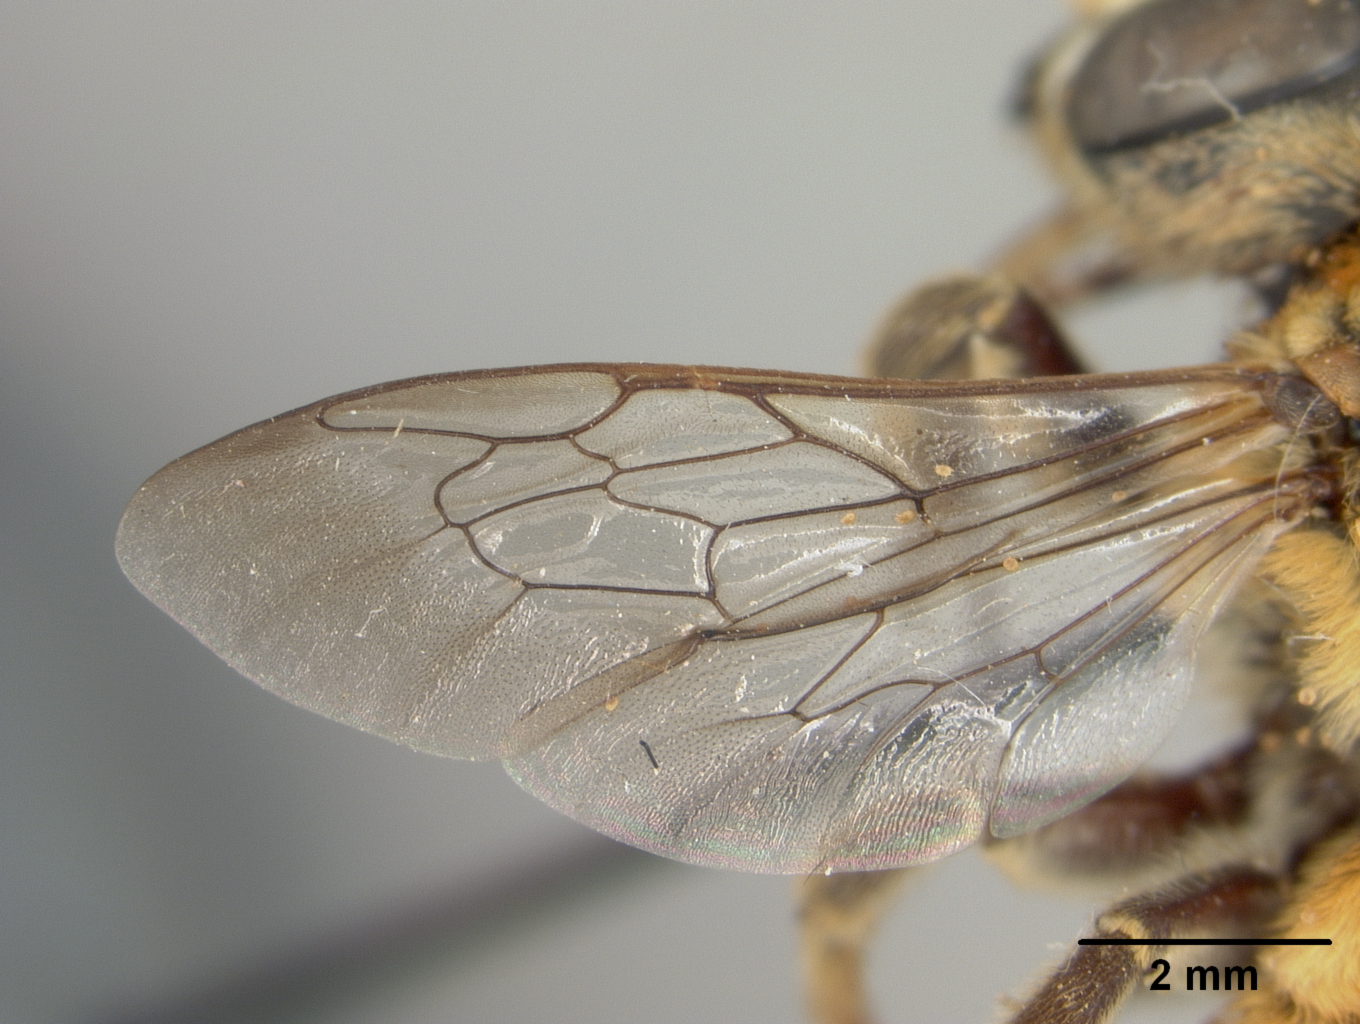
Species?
Megachile sericans
